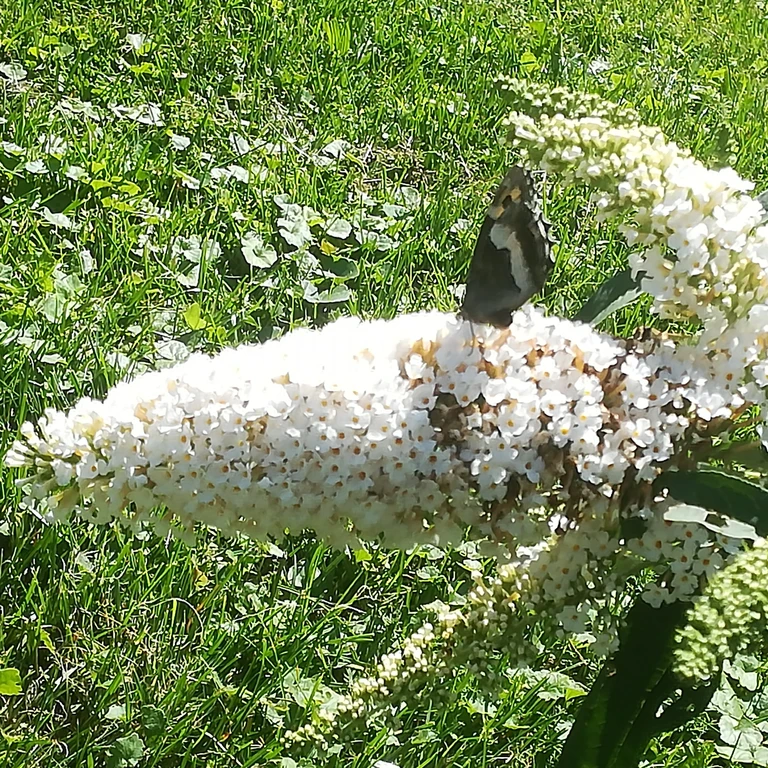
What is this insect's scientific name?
Hipparchia alcyone
